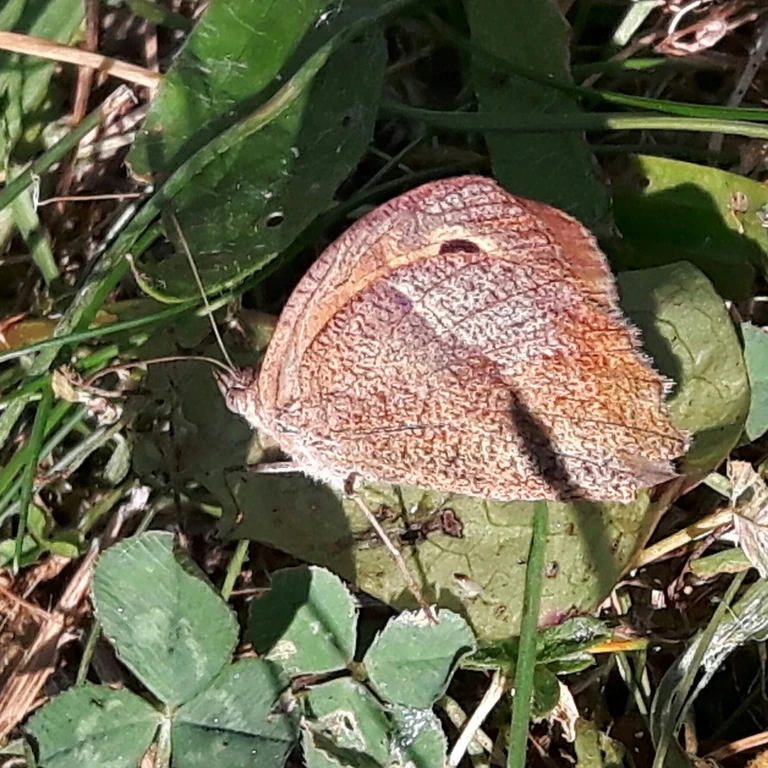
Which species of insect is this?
Maniola jurtina
